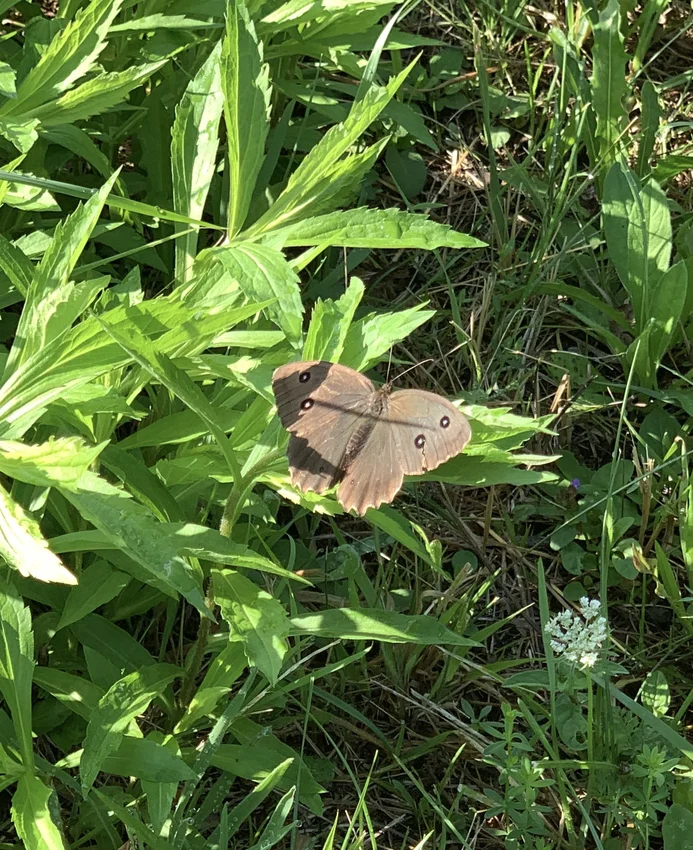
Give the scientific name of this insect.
Minois dryas
